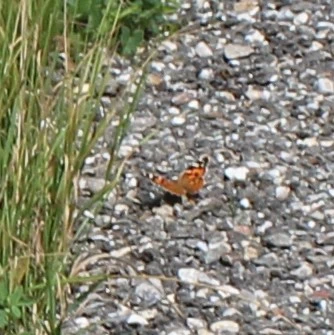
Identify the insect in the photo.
Vanessa cardui
